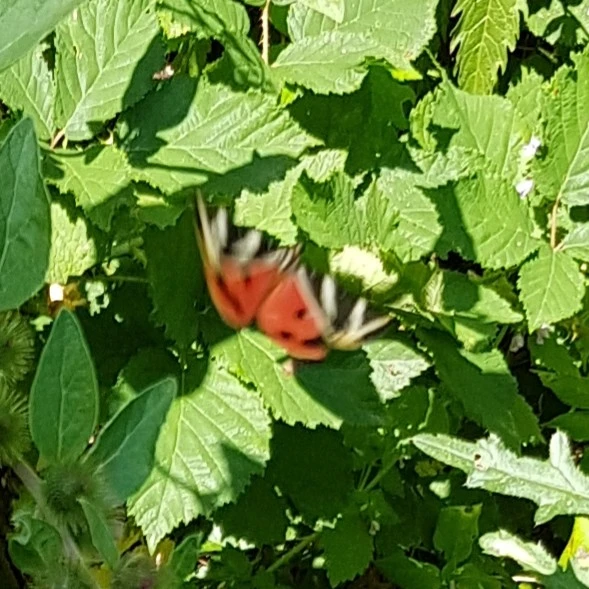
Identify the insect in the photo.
Euplagia quadripunctaria
